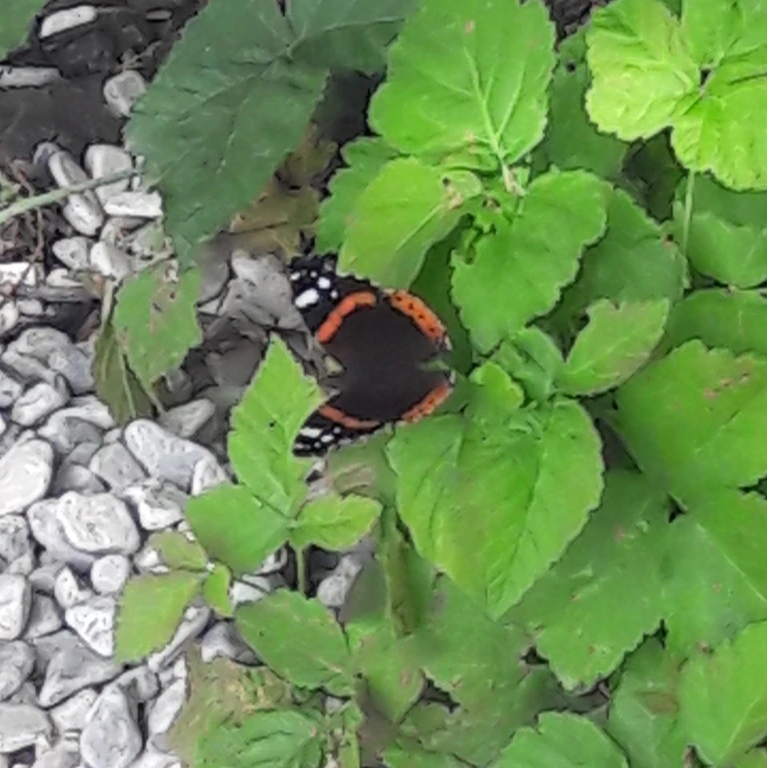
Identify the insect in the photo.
Vanessa atalanta
